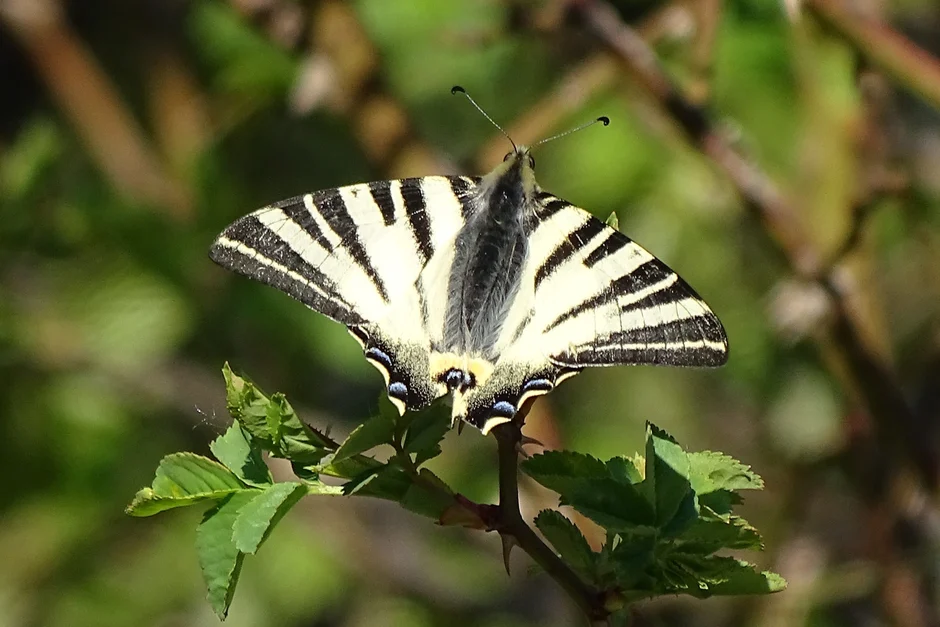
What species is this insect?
Iphiclides podalirius
